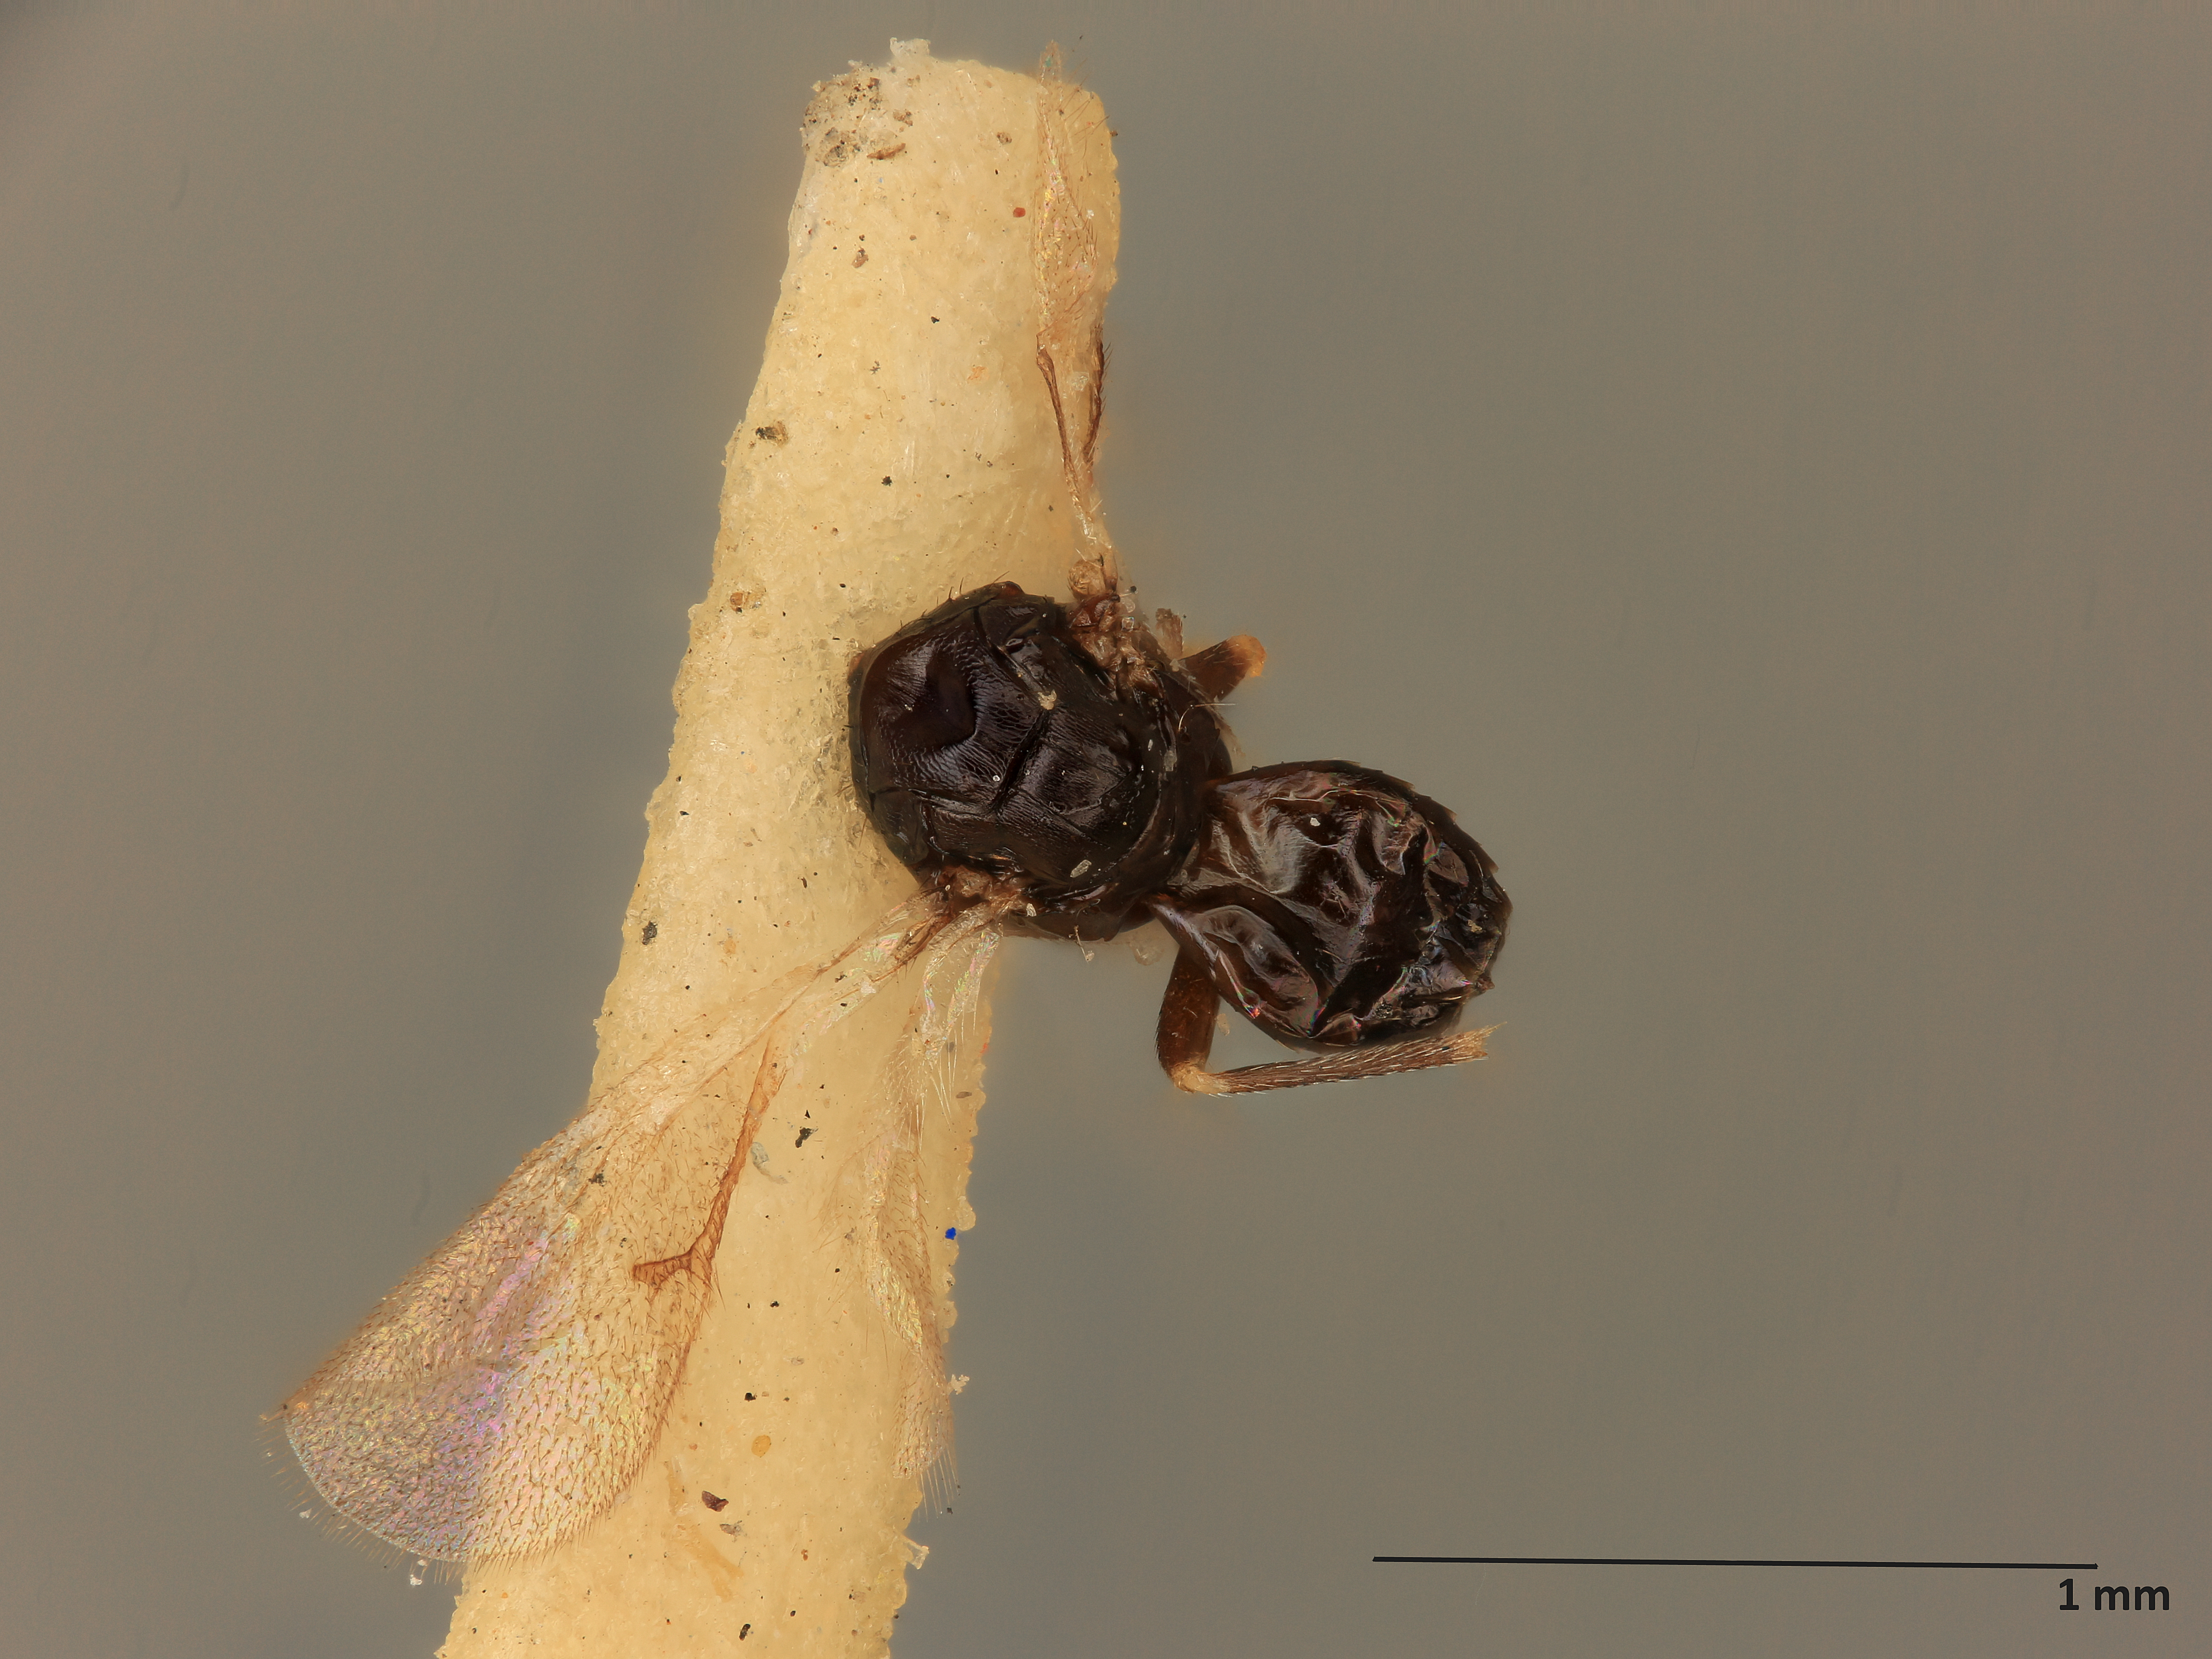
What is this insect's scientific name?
Aprostoceroloides annapolis
